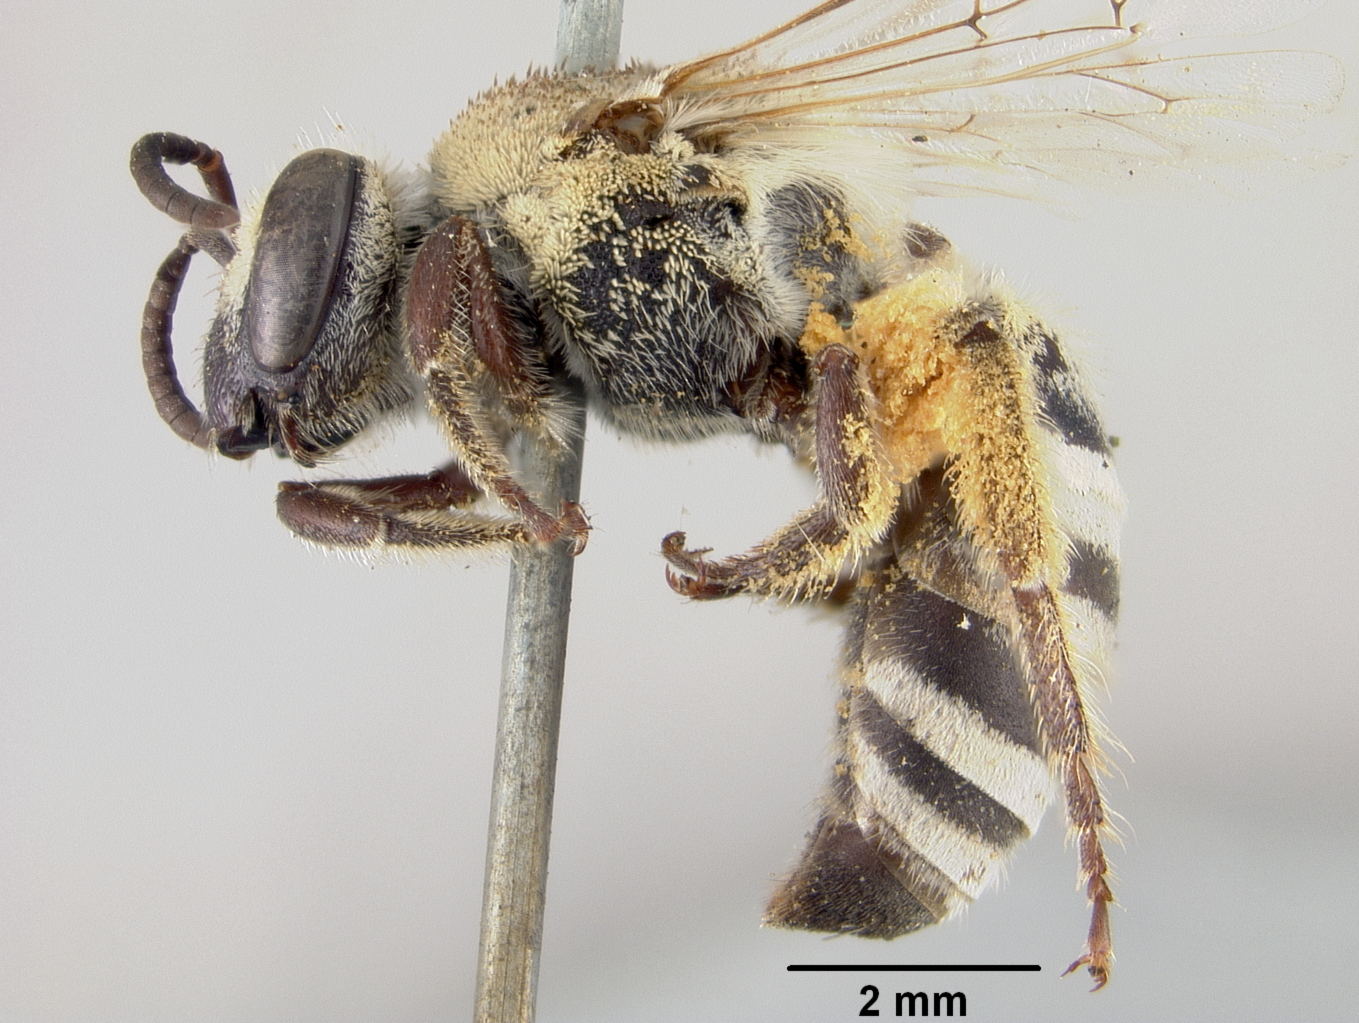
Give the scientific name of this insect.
Colletes aberrans
